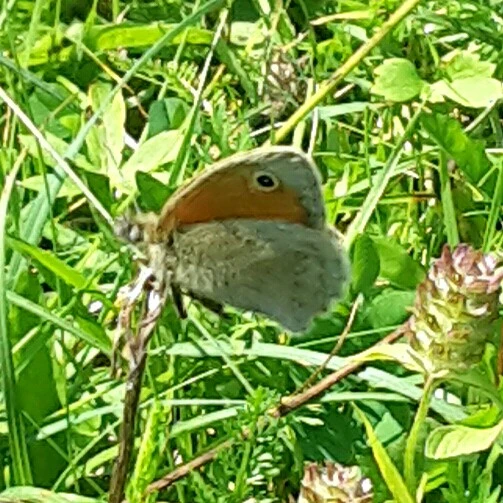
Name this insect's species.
Coenonympha pamphilus
